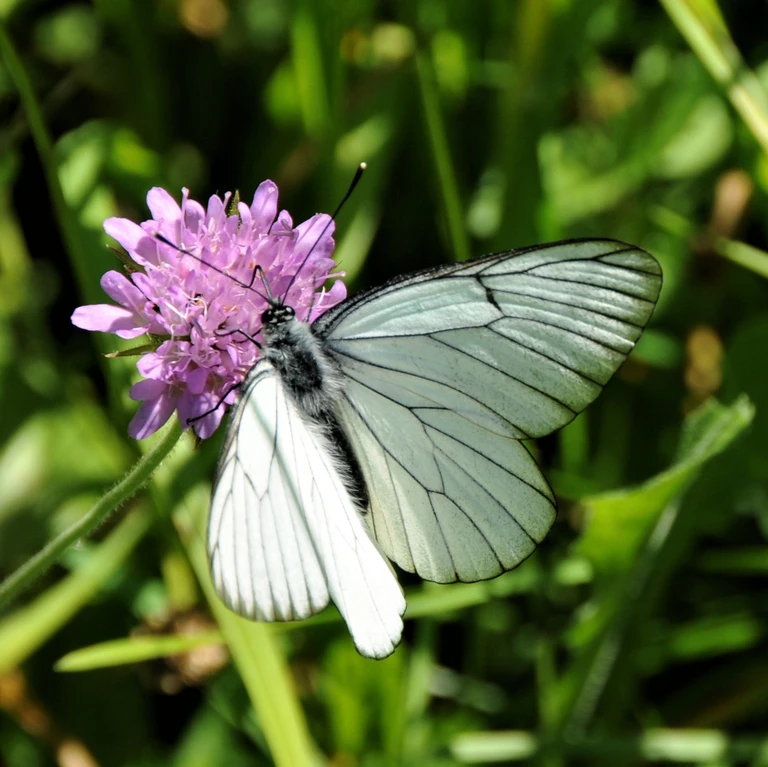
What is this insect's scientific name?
Aporia crataegi
